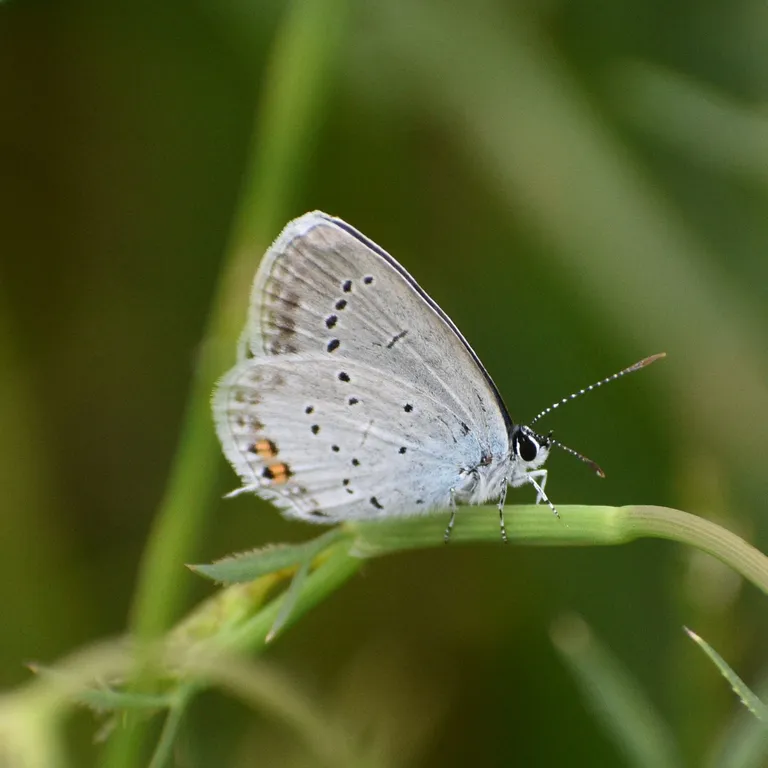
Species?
Cupido argiades (also Elkalyce argiades)
